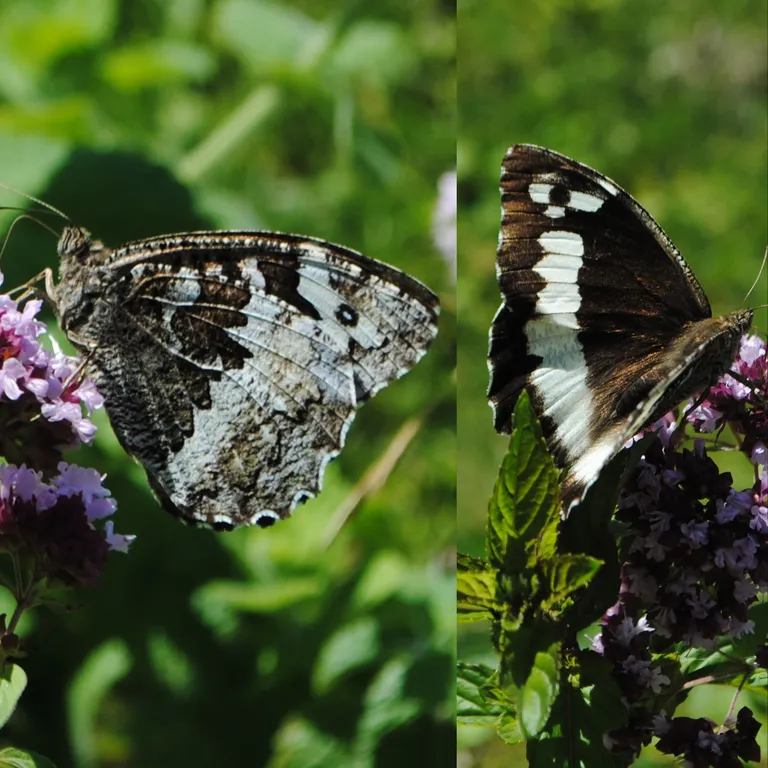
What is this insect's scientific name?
Brintesia circe
